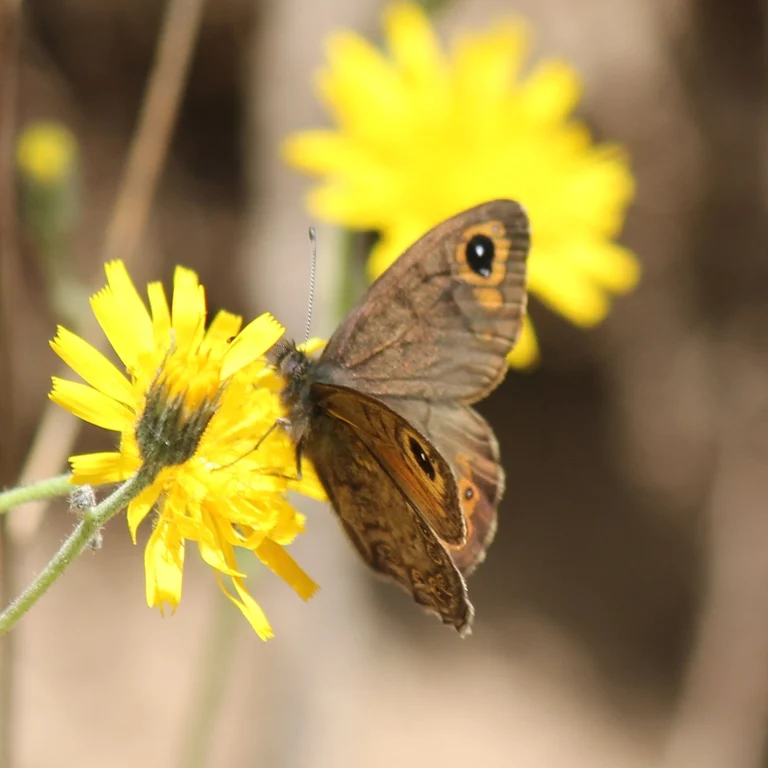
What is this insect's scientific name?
Lasiommata petropolitana (also Pararge petropolitana)
